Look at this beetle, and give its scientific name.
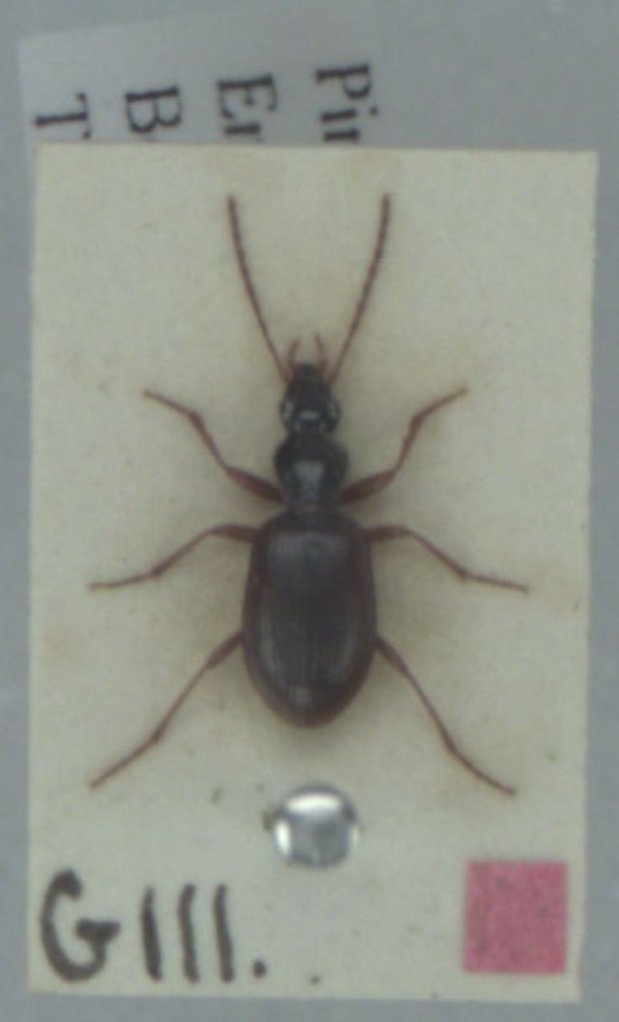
Oxypselaphus obscurus
